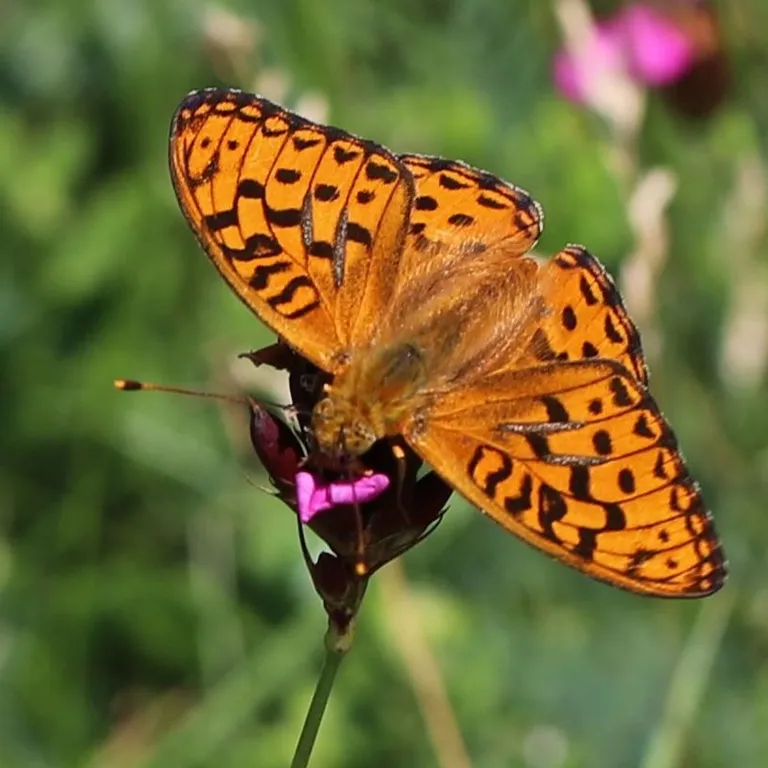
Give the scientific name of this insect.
Fabriciana adippe
